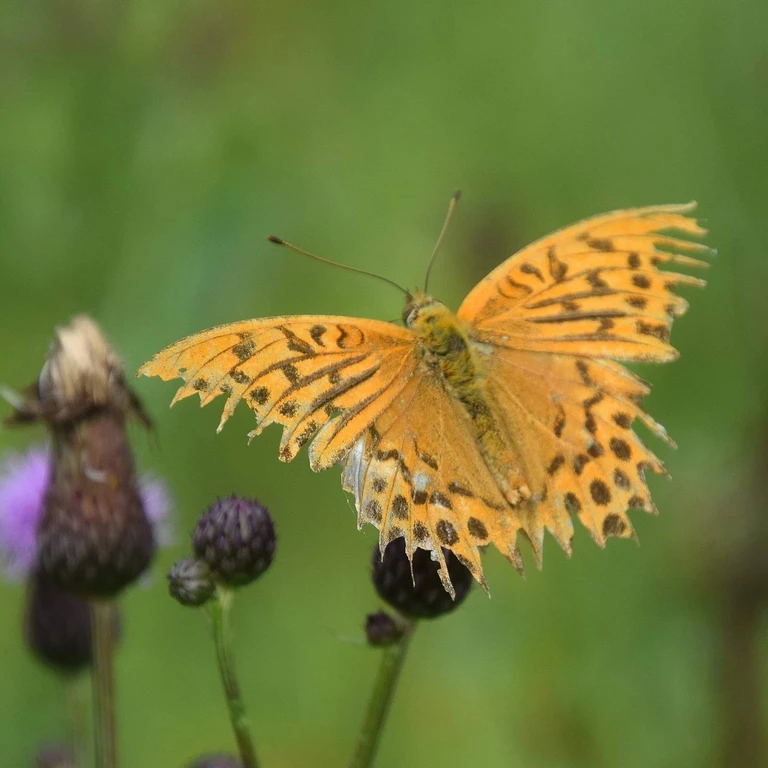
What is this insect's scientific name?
Argynnis paphia
